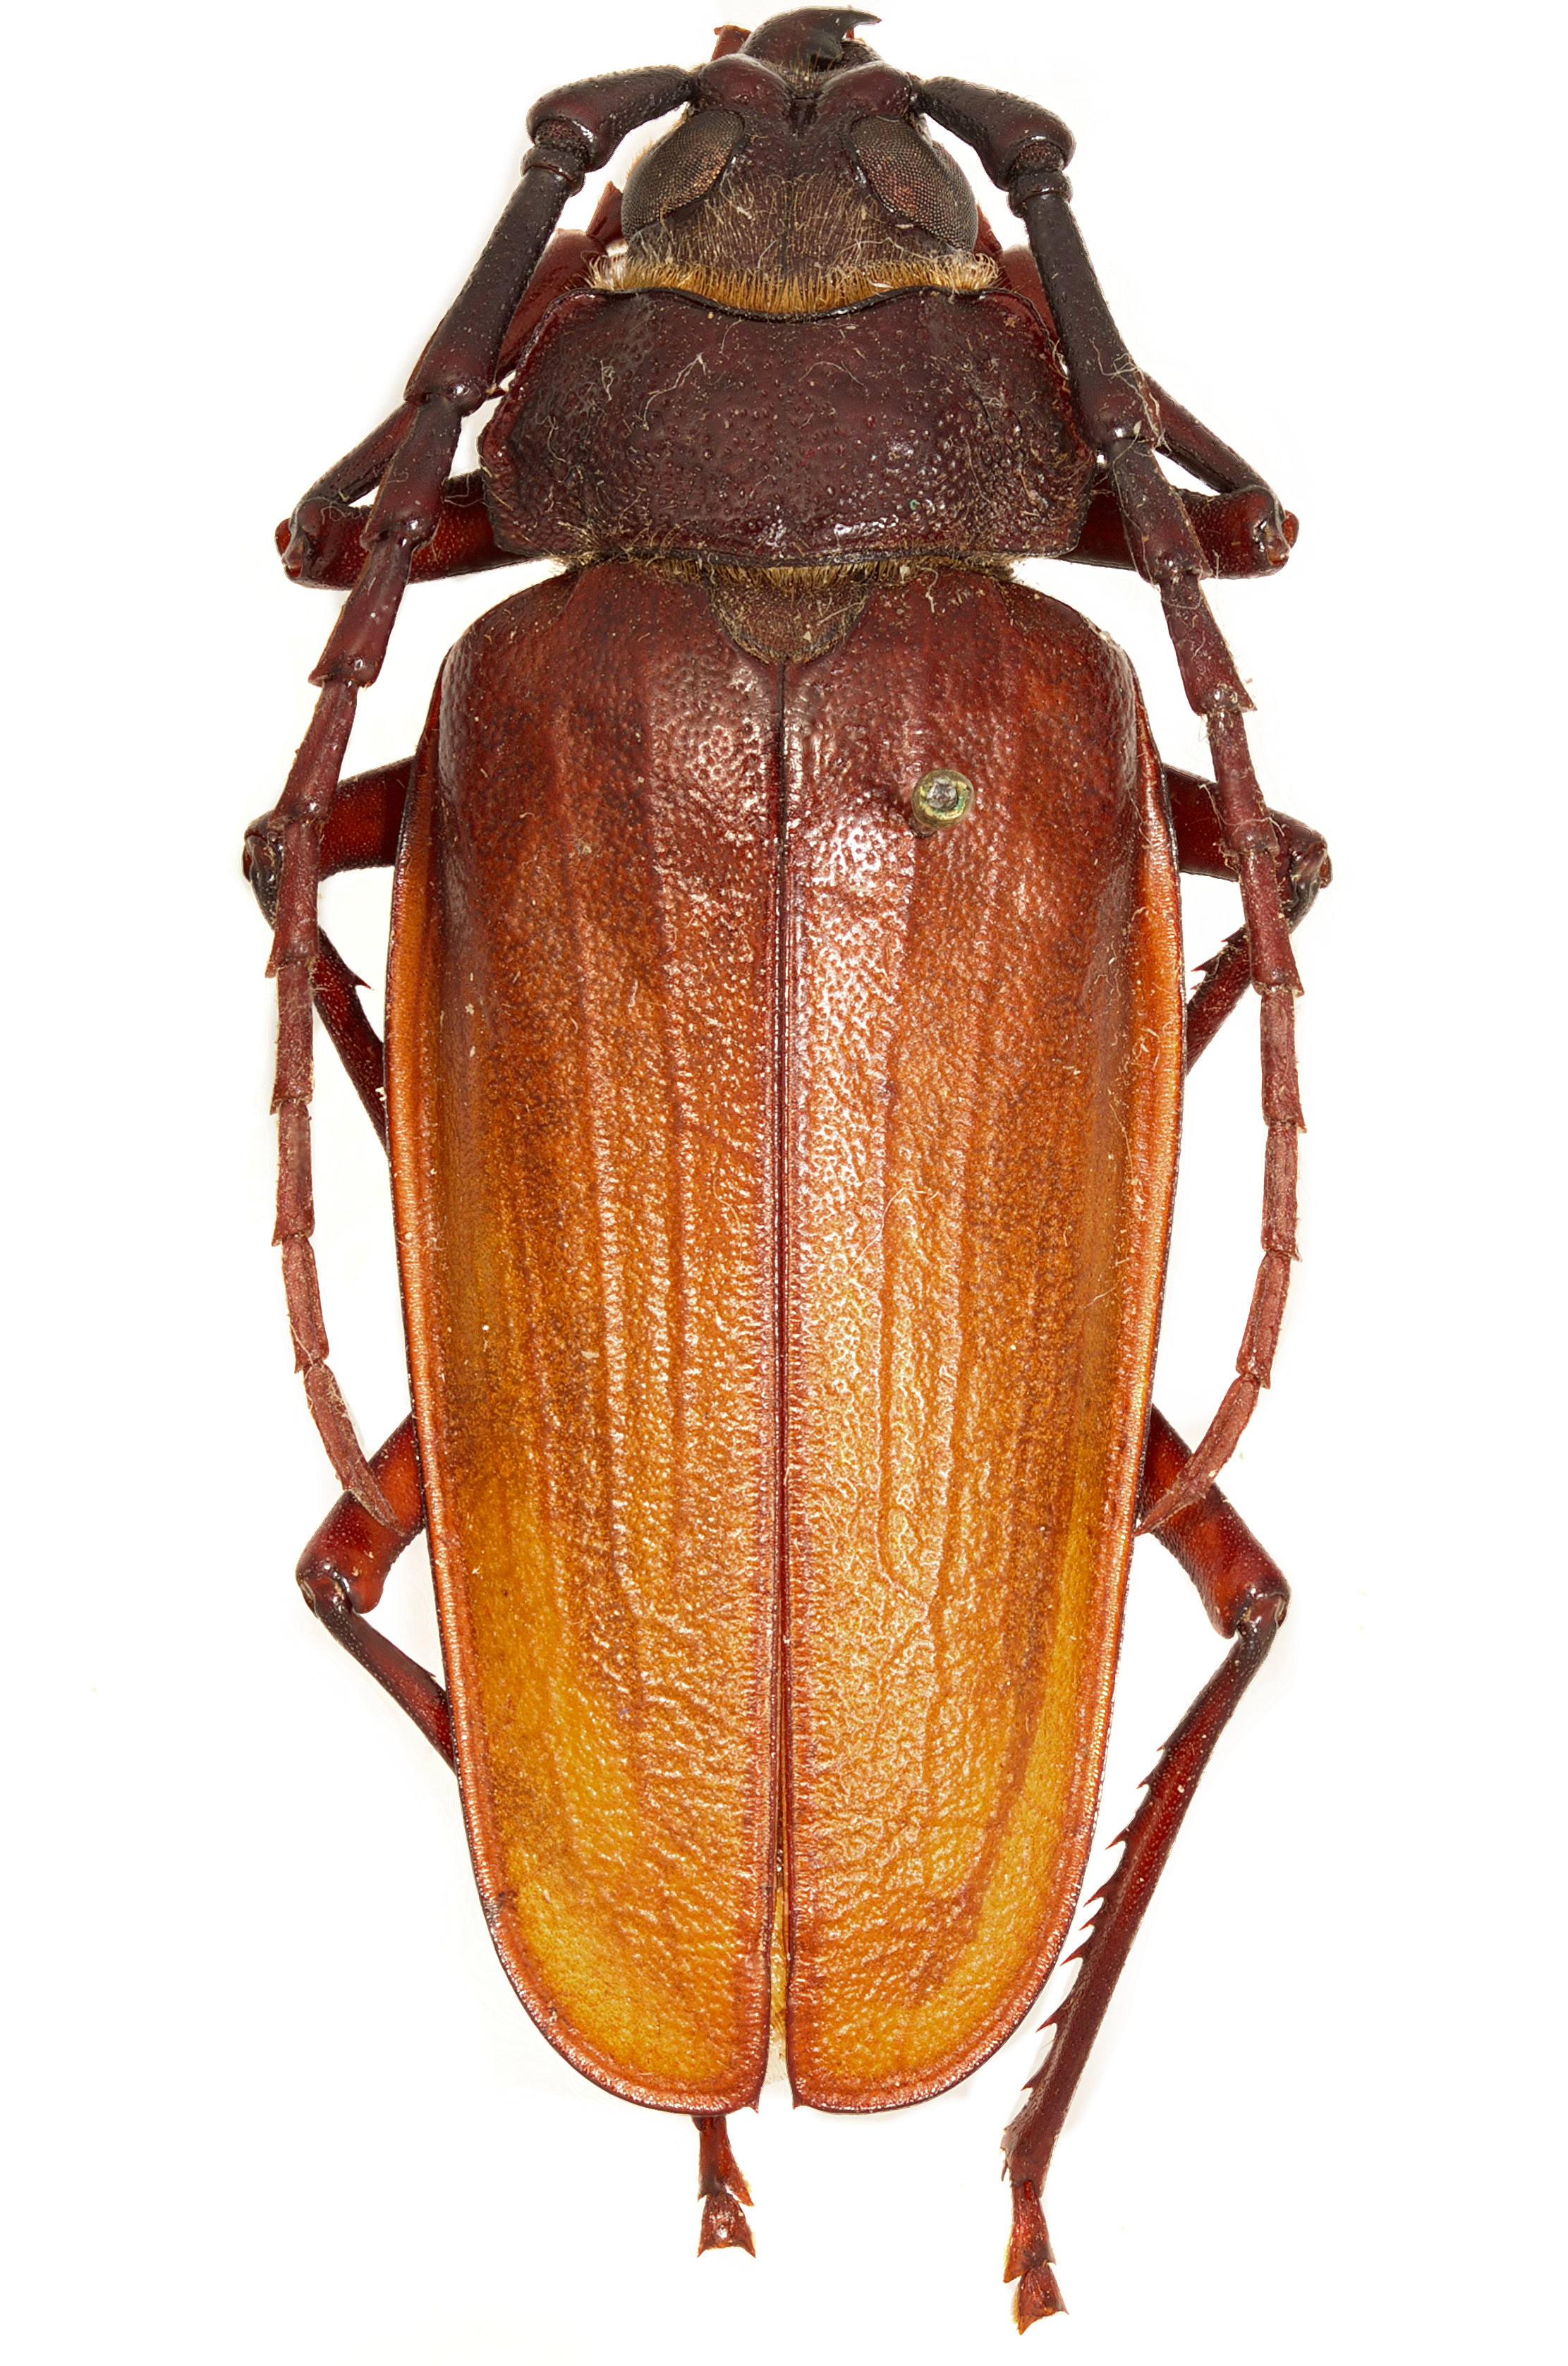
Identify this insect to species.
Ctenoscelis simplicicollis
